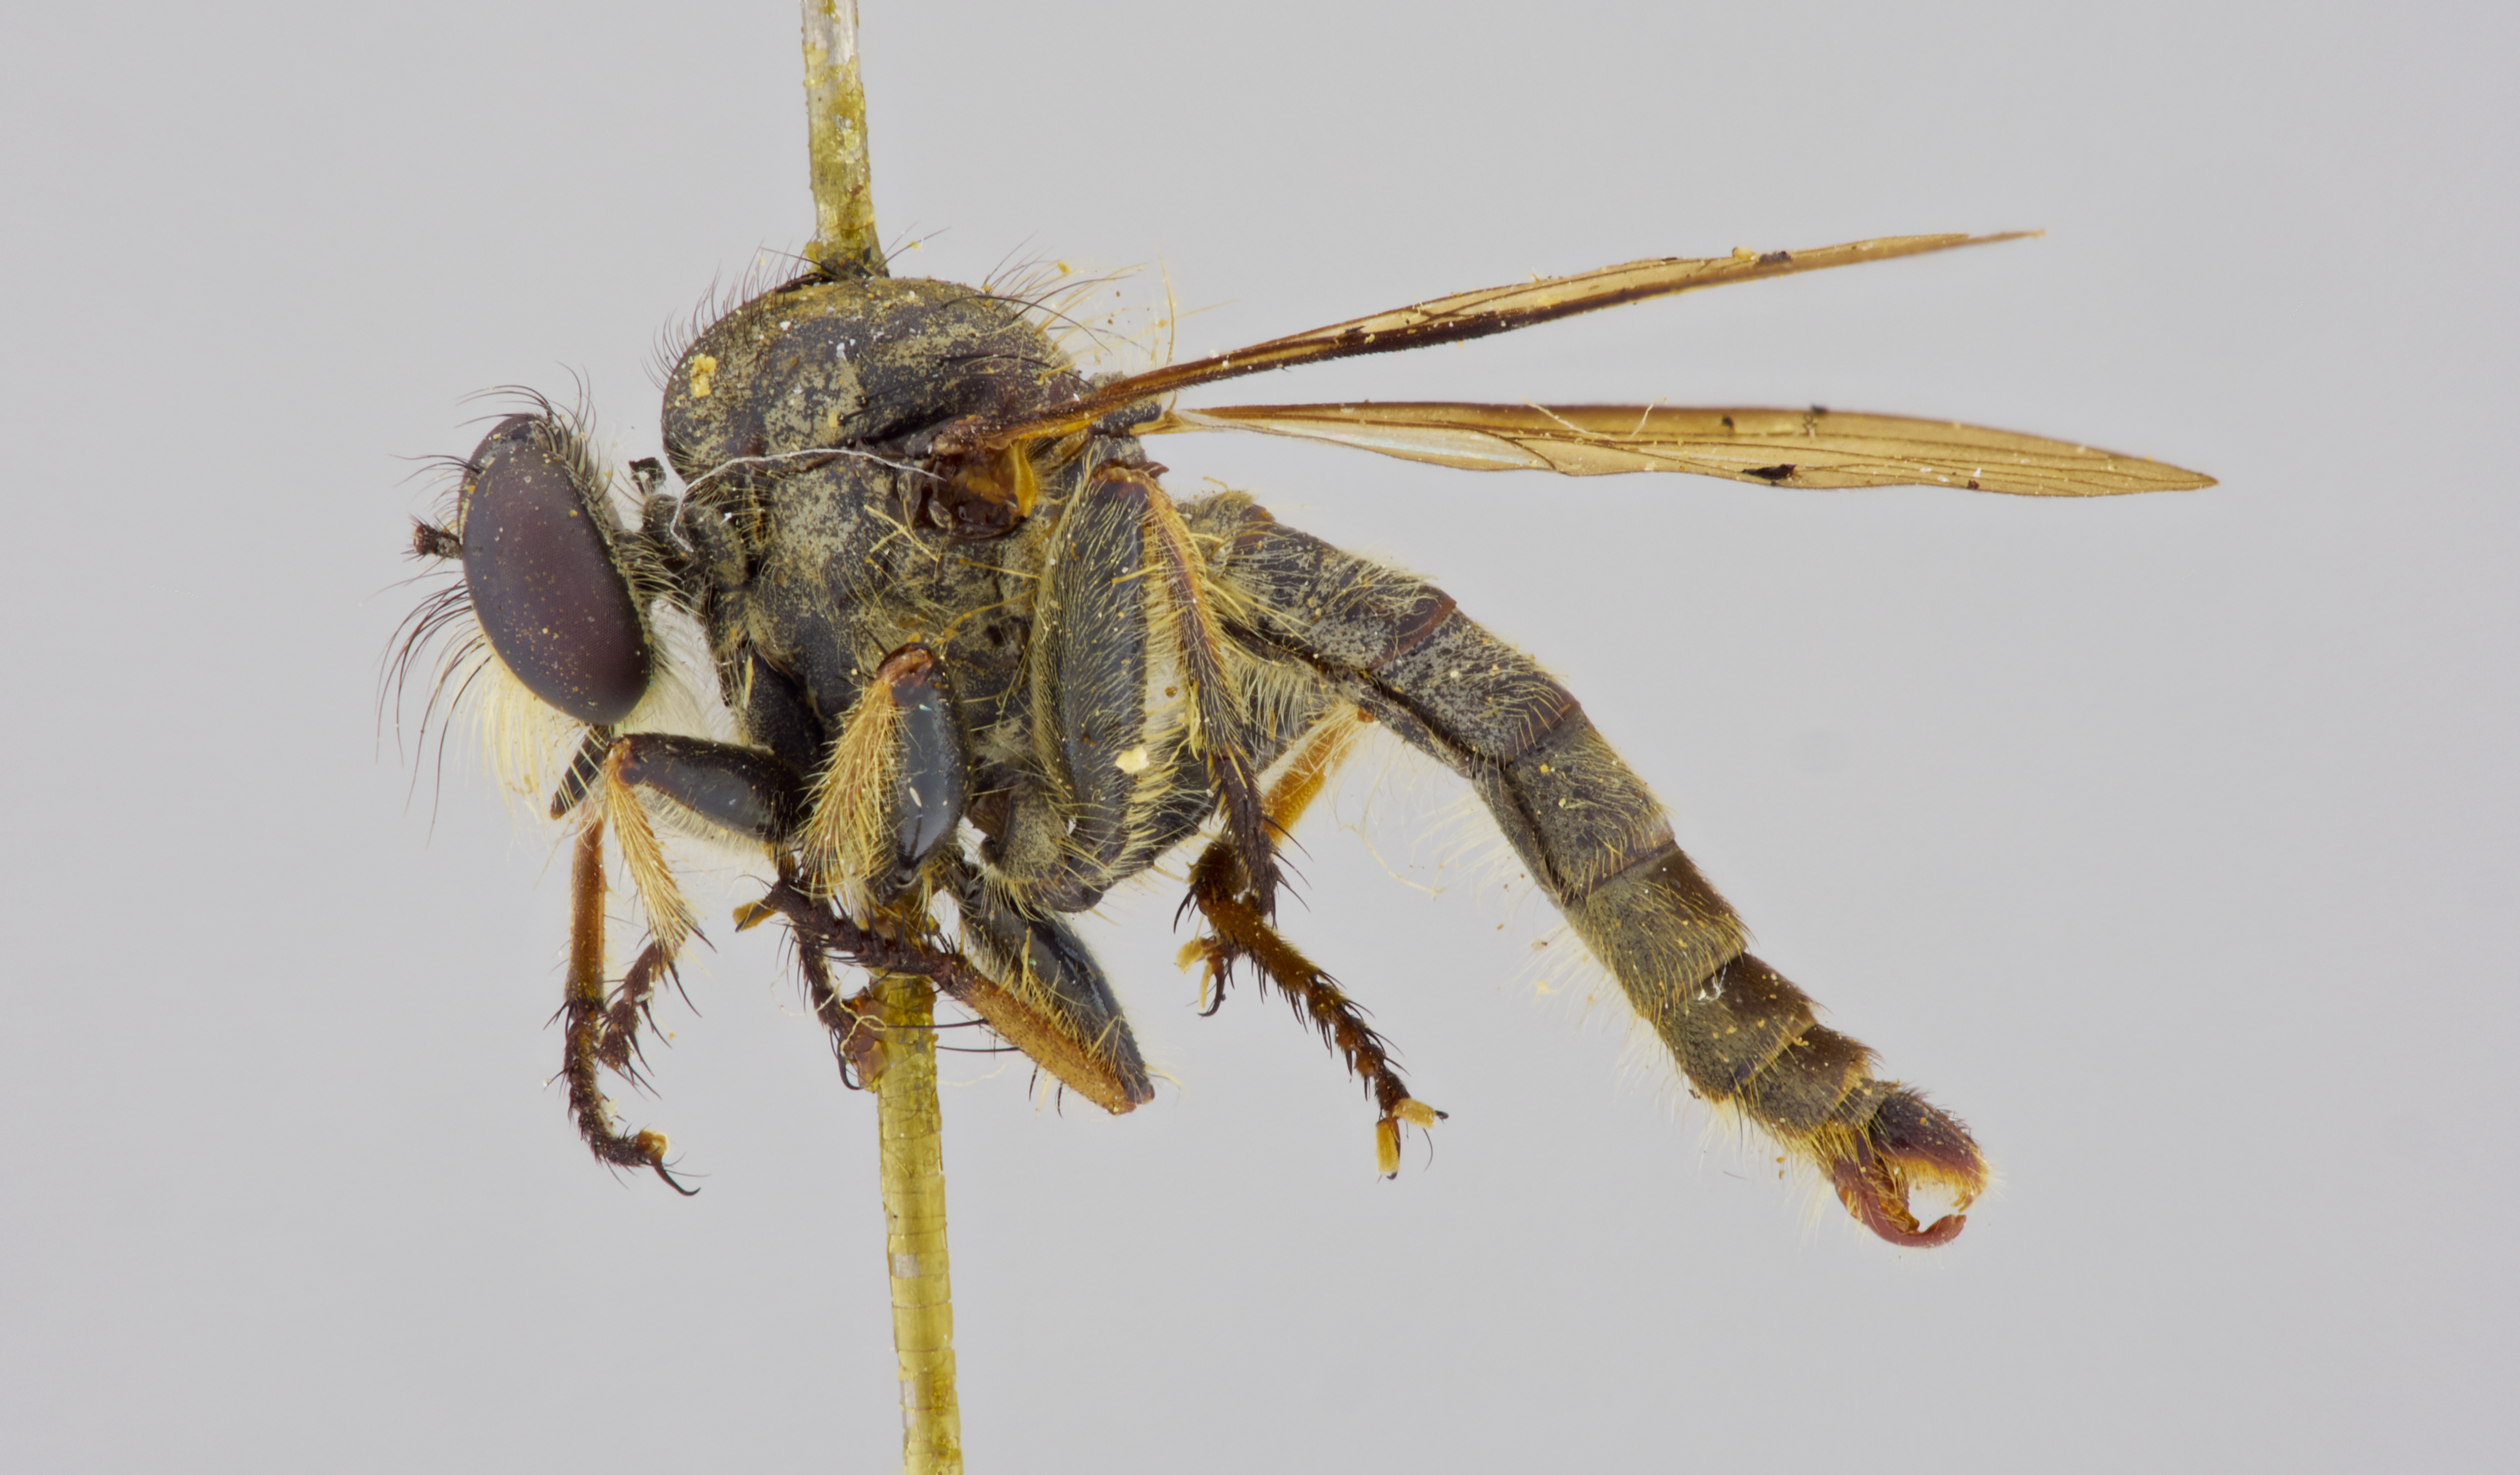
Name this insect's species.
Emphysomera clava
